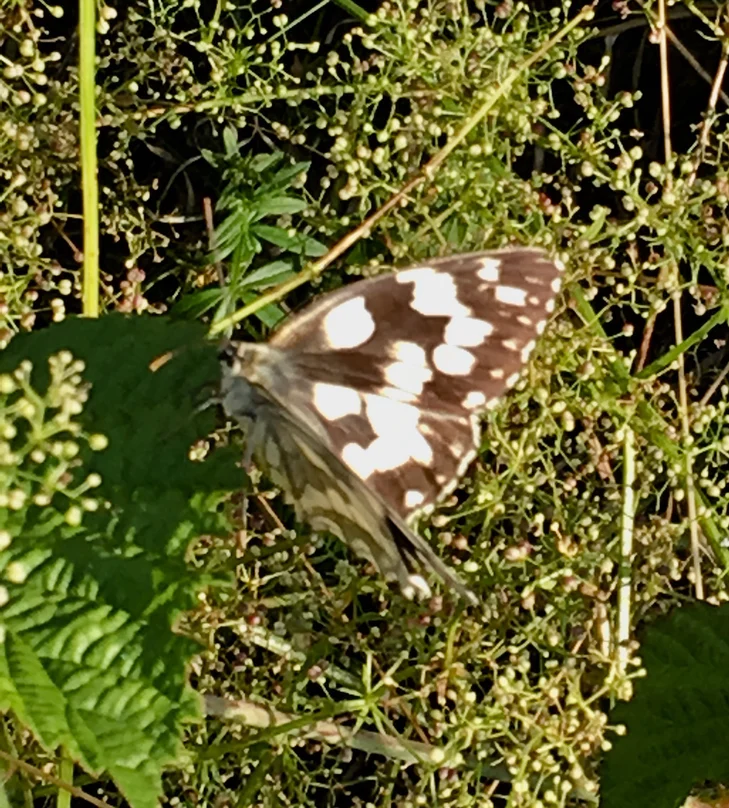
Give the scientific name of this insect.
Melanargia galathea
